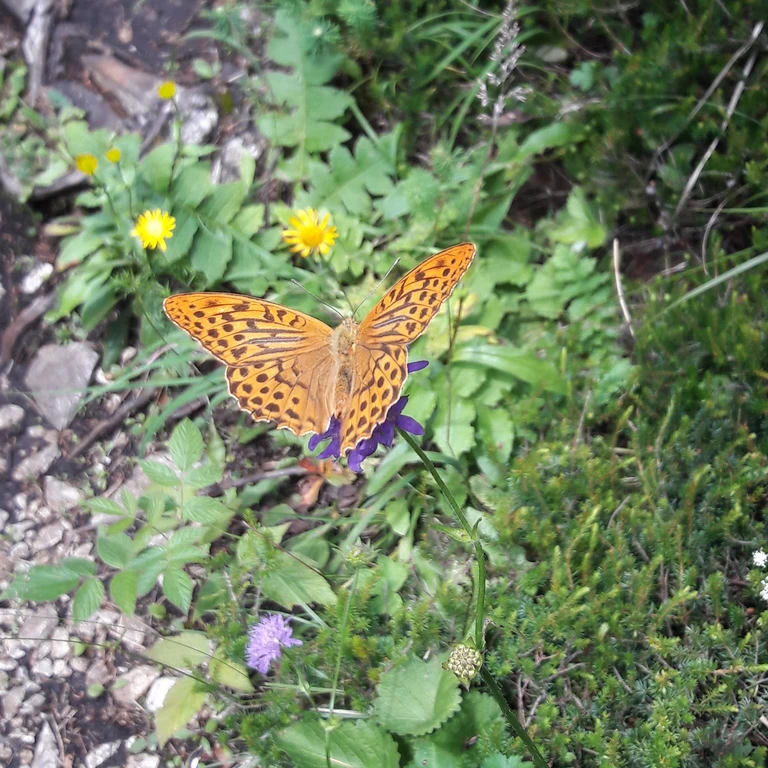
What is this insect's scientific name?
Argynnis paphia
